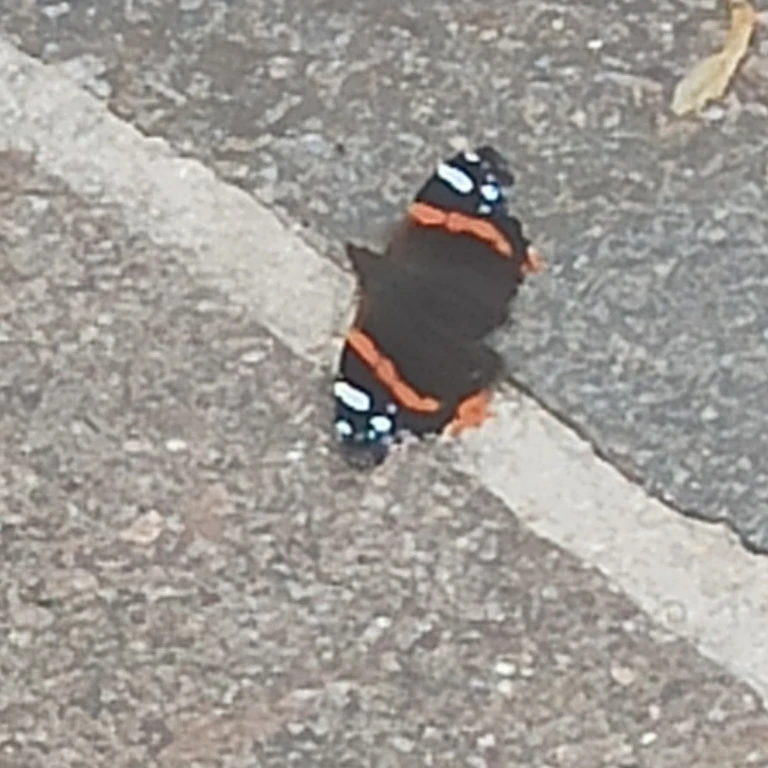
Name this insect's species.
Vanessa atalanta
